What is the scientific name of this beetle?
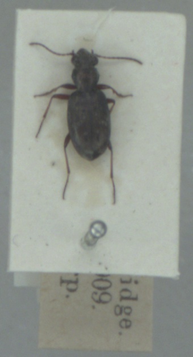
Asaphidion pallipes
